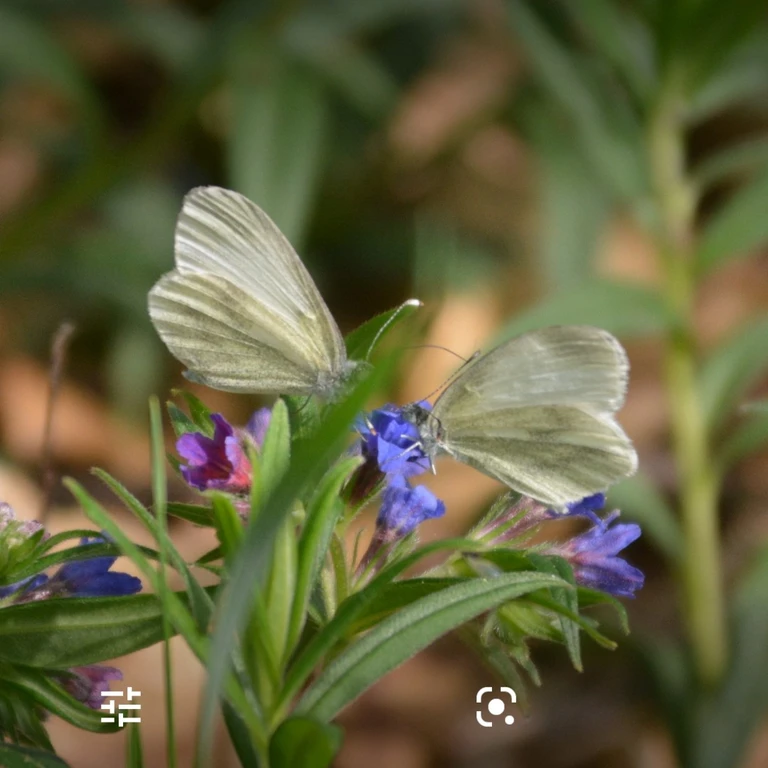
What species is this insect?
Leptidea sinapis/juvernica
